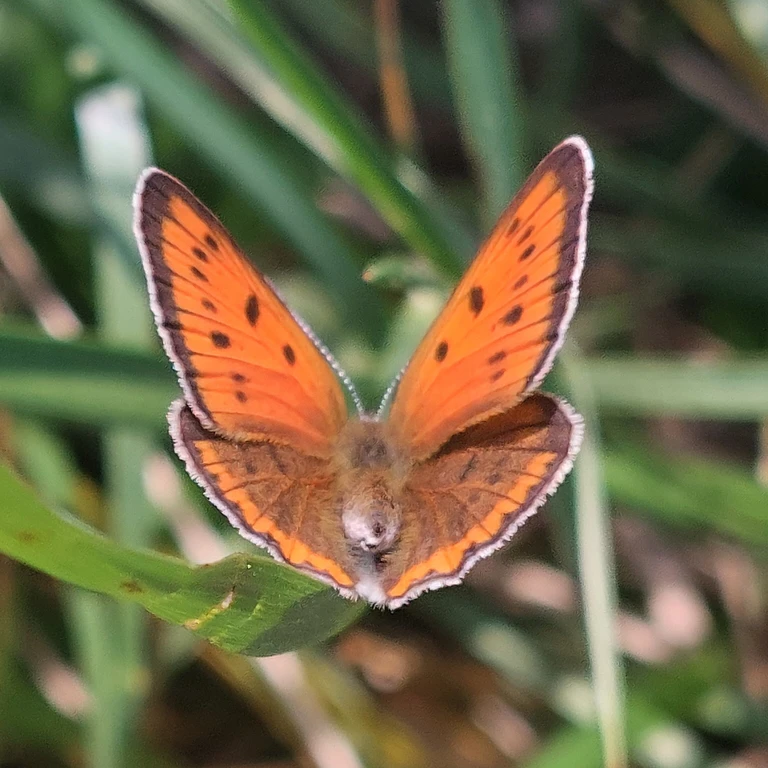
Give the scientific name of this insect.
Lycaena dispar
